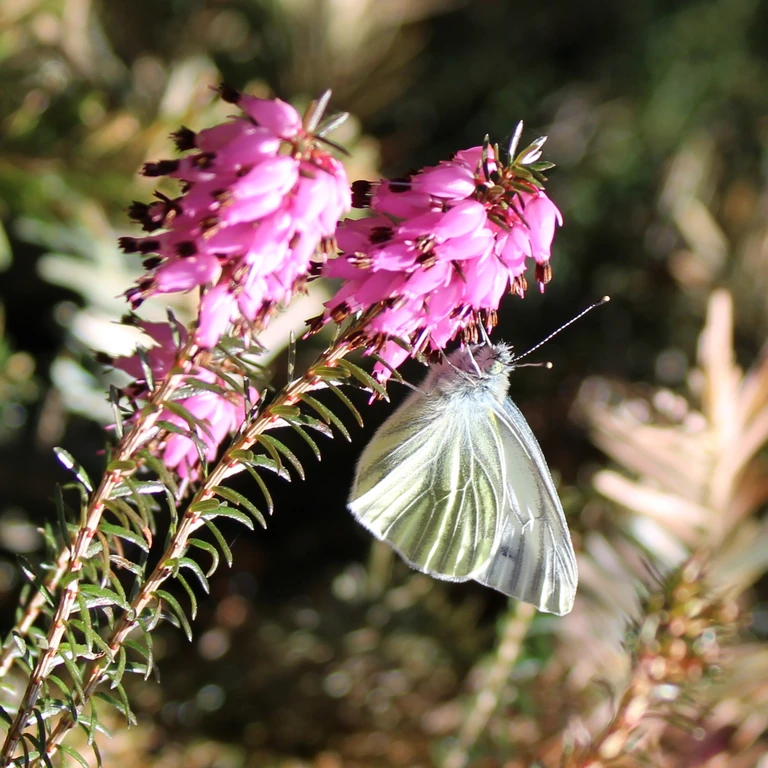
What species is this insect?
Pieris napi
